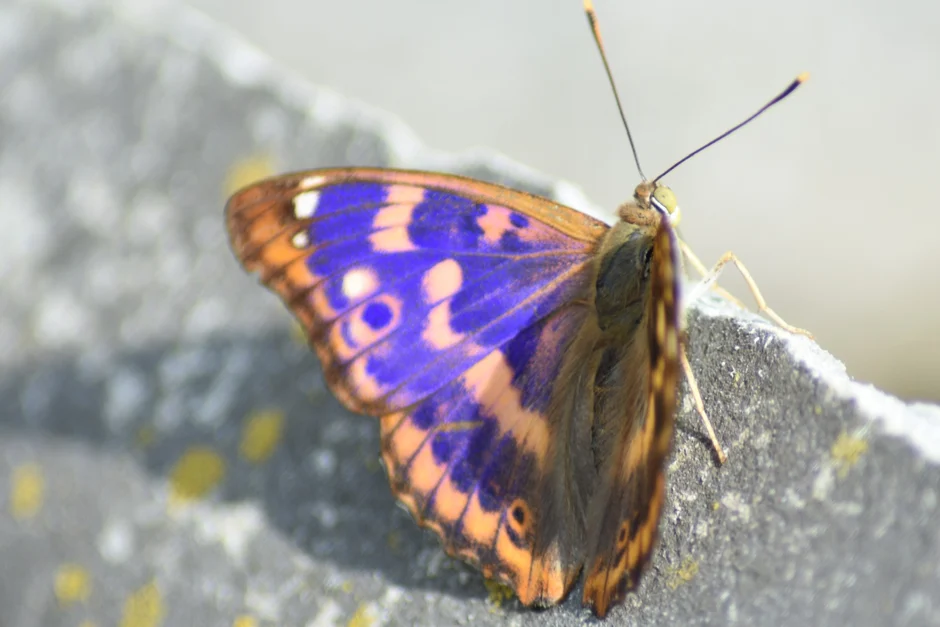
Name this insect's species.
Apatura ilia
